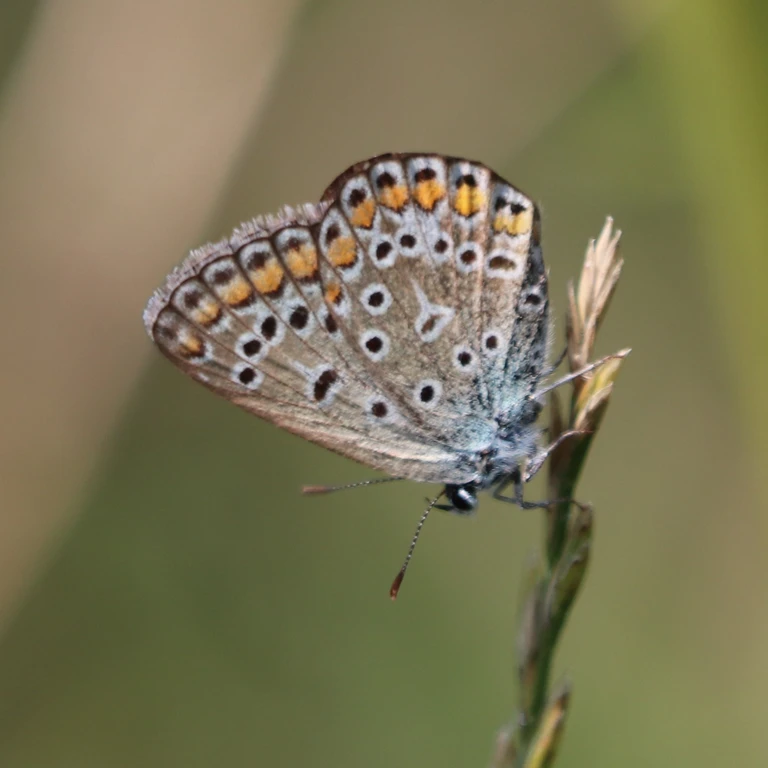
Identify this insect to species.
Polyommatus icarus
